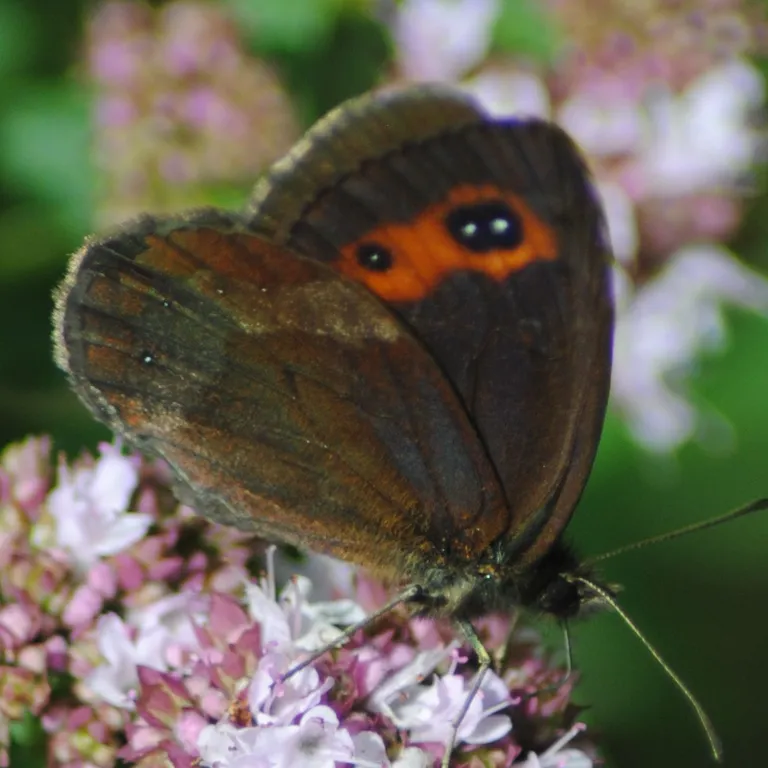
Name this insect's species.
Erebia aethiops
